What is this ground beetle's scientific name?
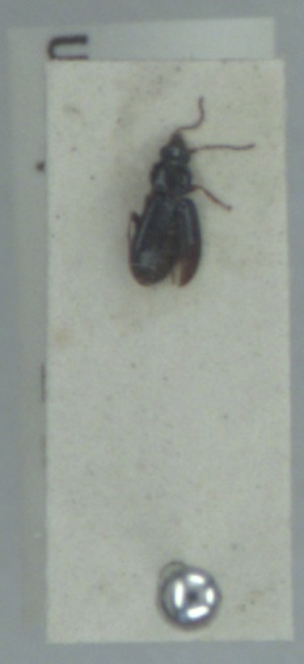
Bembidion obtusum
